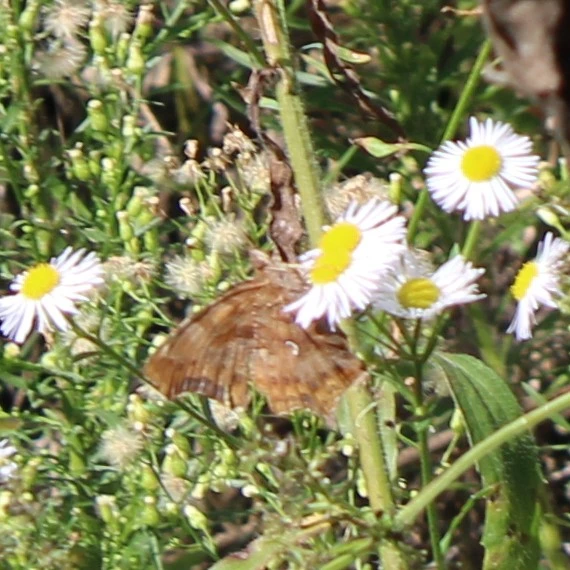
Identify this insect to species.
Polygonia c-album
